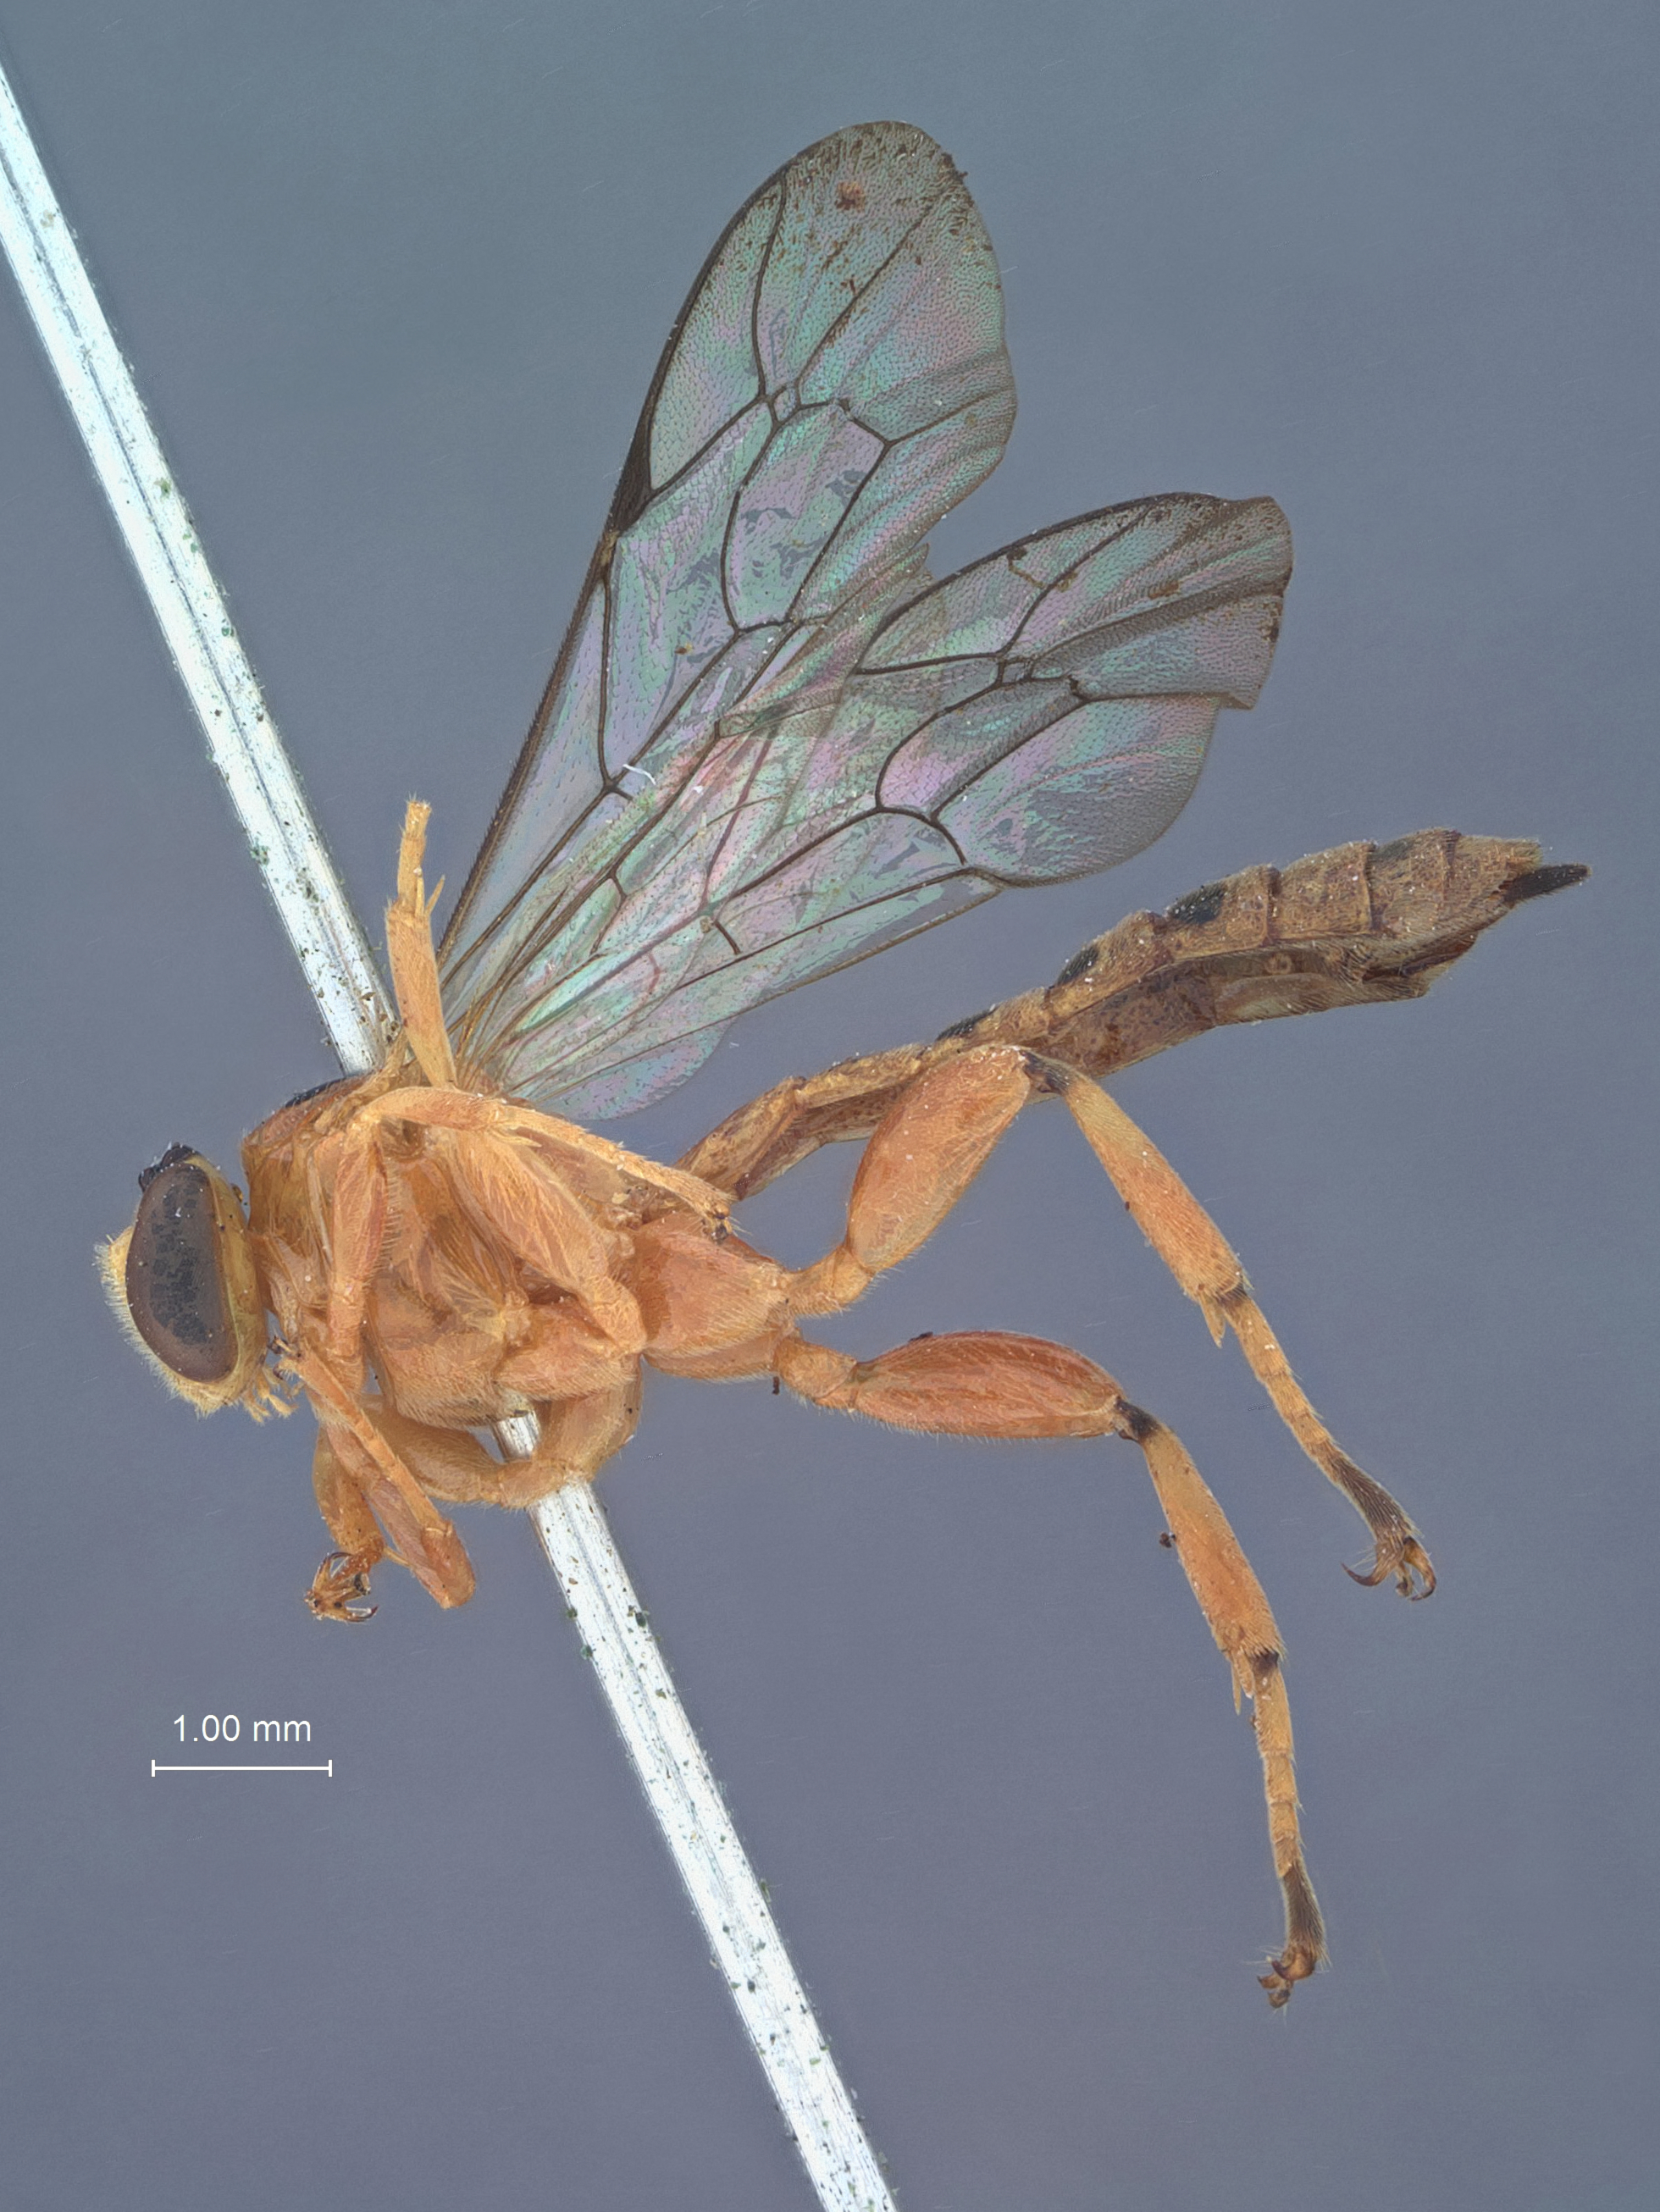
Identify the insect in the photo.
Xanthopimpla trigophatna
